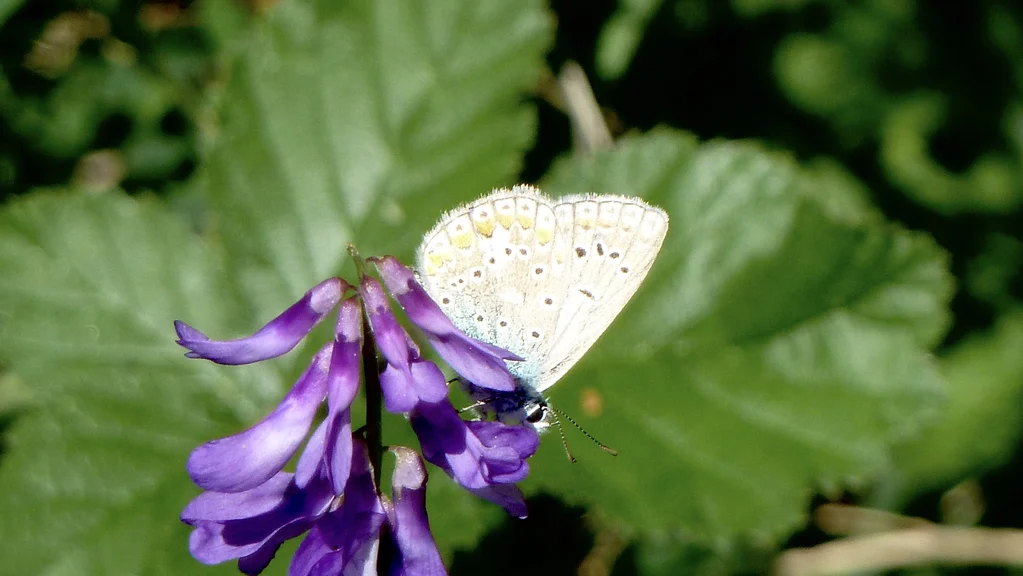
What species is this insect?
Polyommatus thersites
